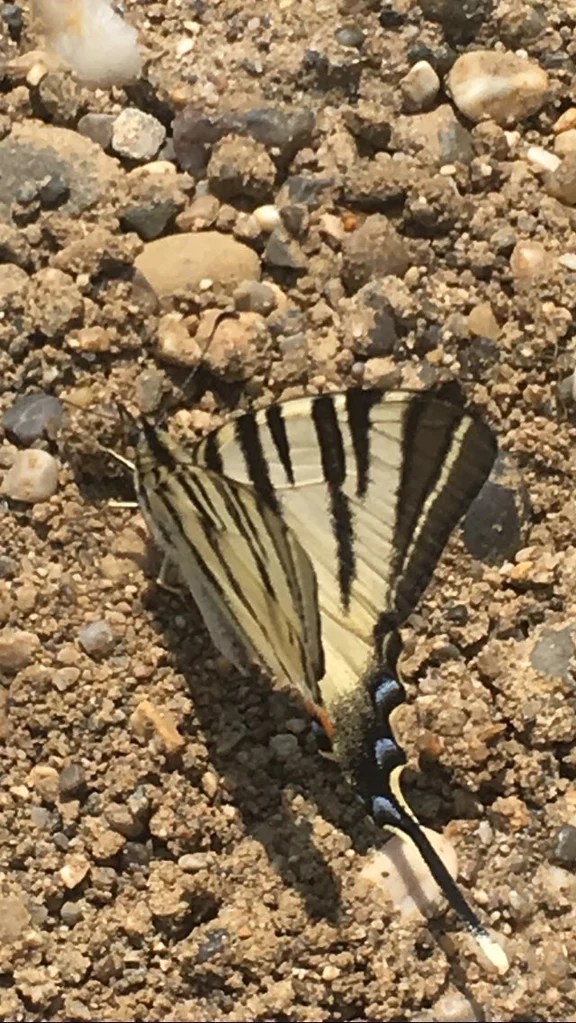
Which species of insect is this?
Iphiclides podalirius
